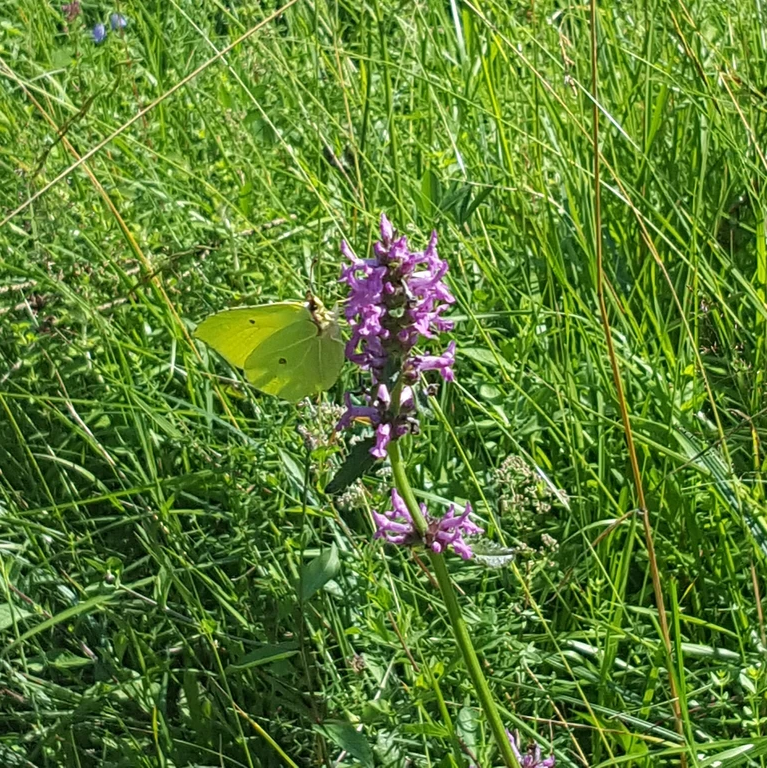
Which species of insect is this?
Gonepteryx rhamni
